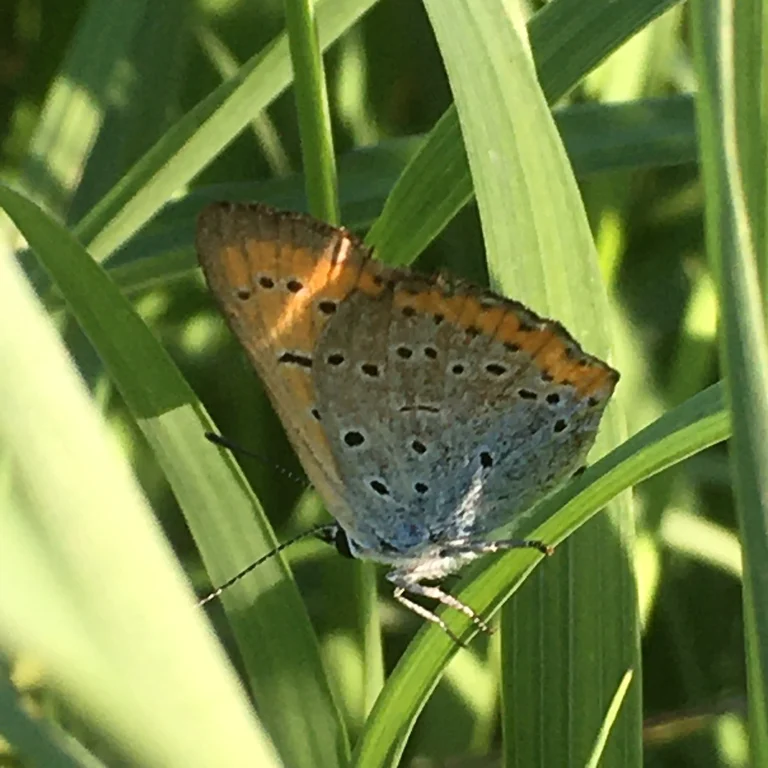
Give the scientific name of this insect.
Lycaena dispar
